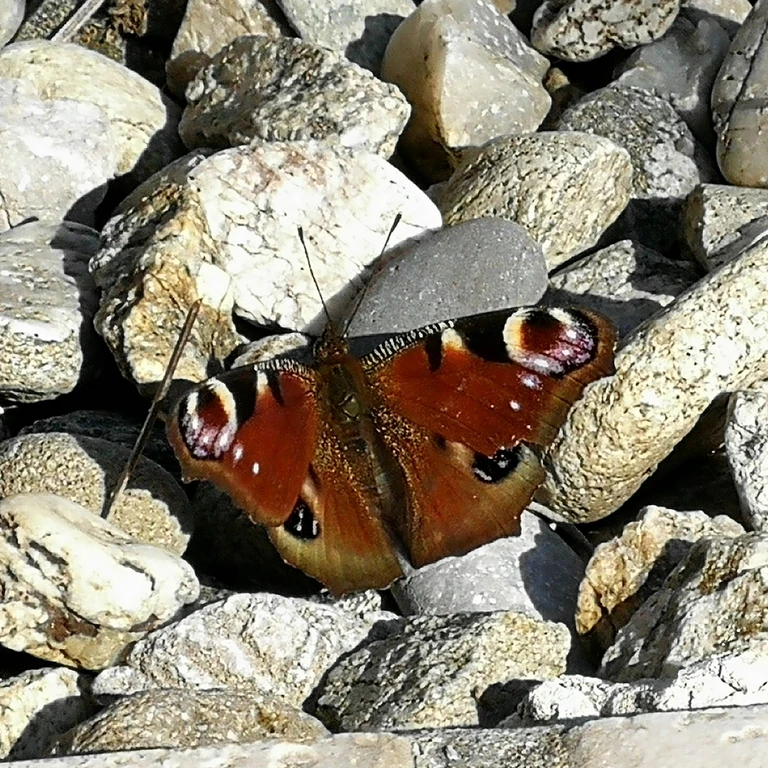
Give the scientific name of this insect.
Aglais io
